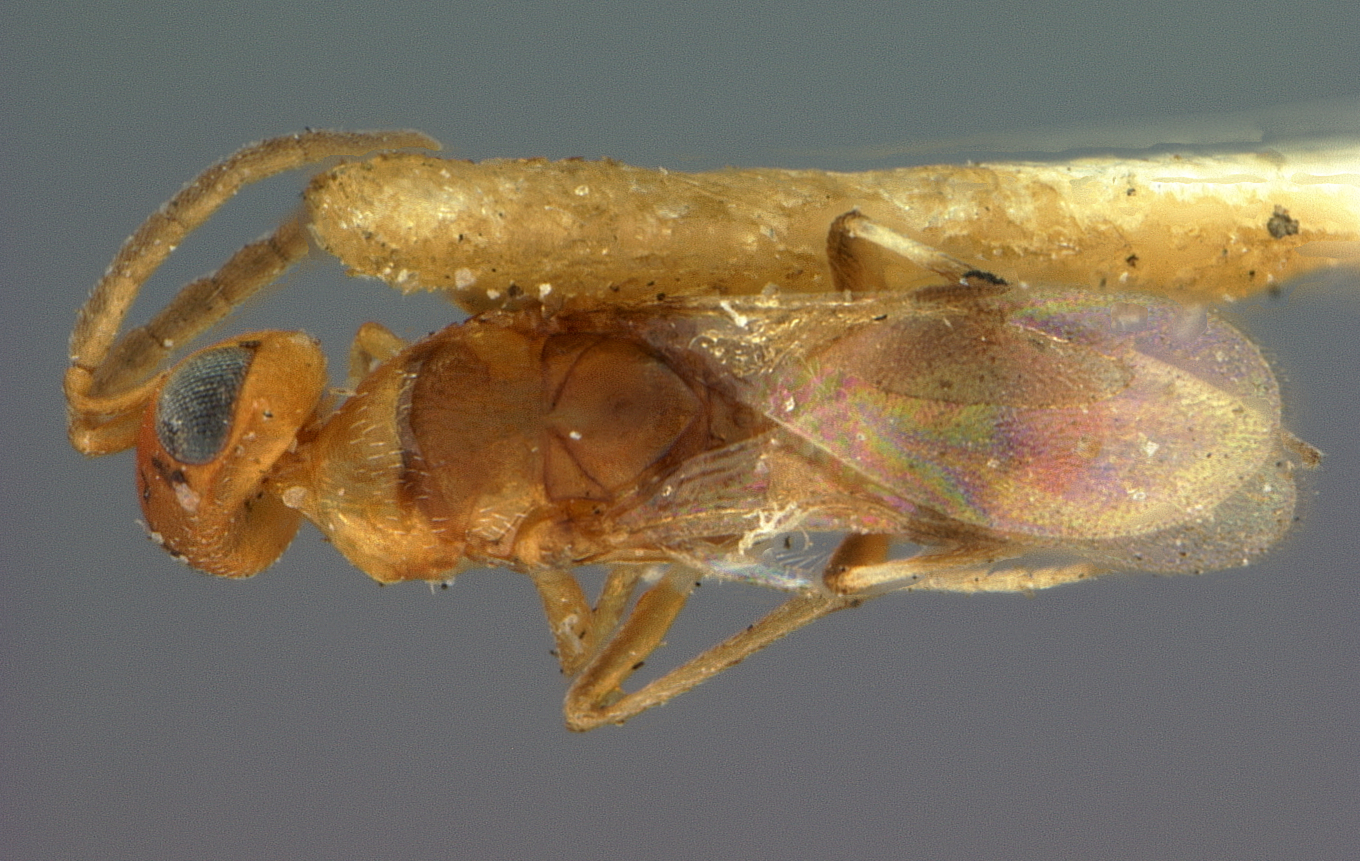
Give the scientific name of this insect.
Meromyzobia flava
